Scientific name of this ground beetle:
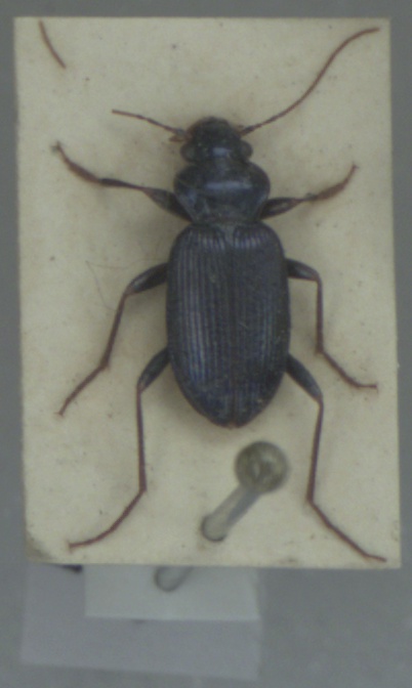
Leistus spinibarbis
